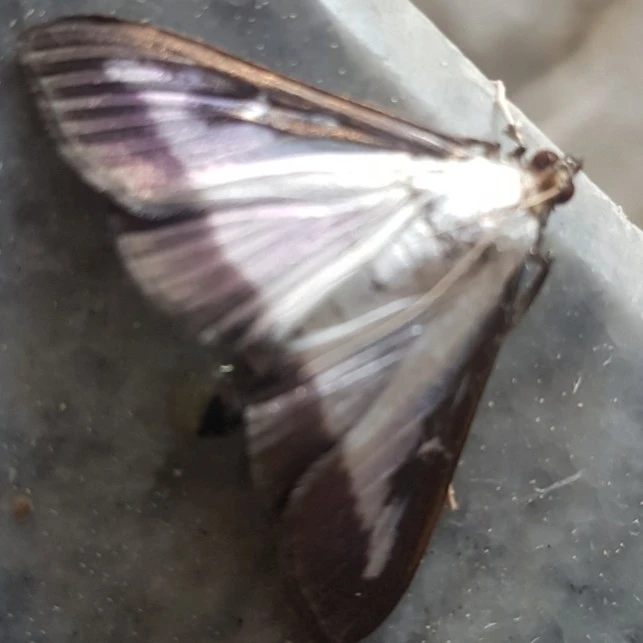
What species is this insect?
Cydalima perspectalis
